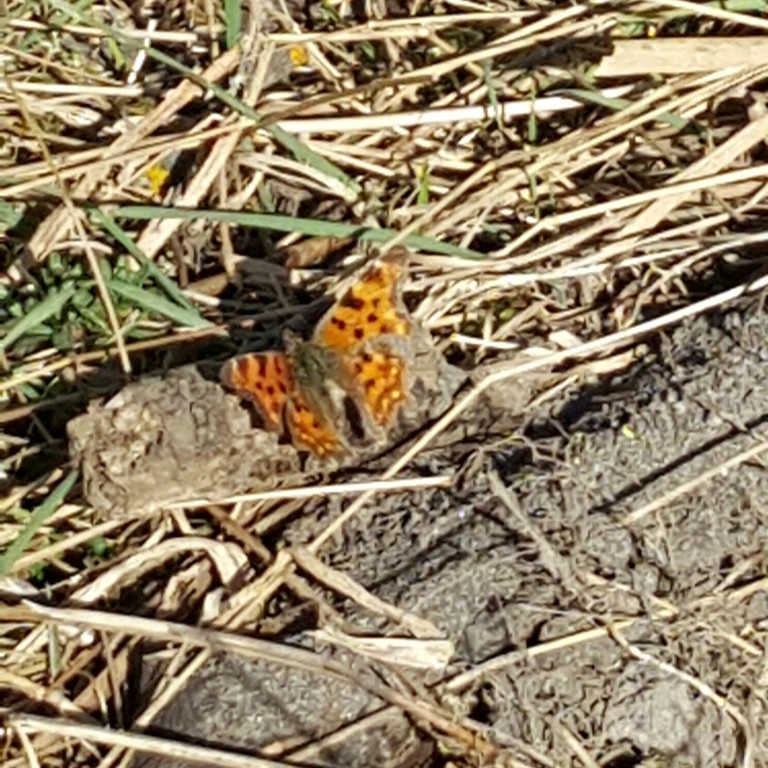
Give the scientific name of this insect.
Polygonia c-album
